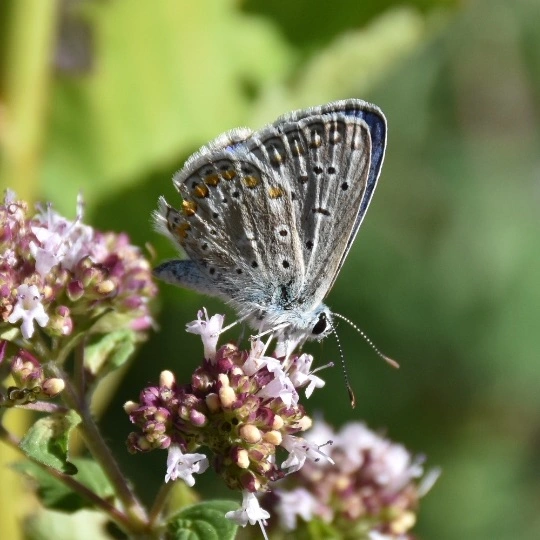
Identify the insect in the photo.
Polyommatus icarus
